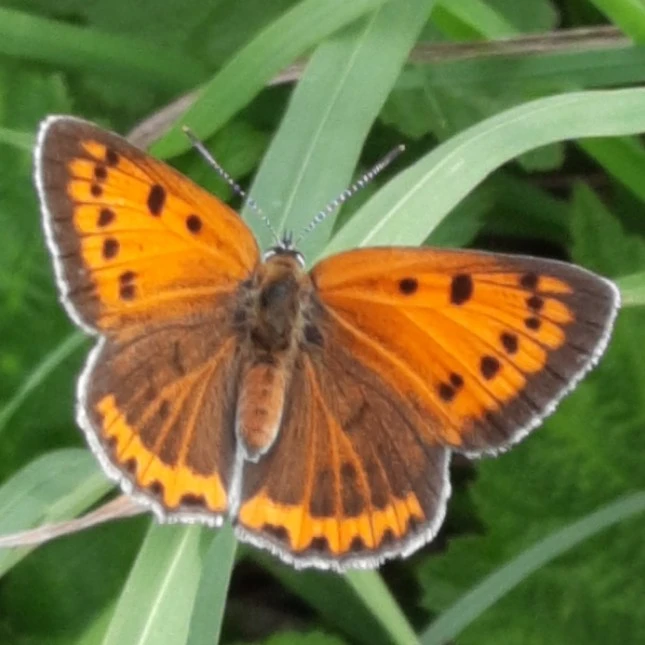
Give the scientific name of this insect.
Lycaena dispar
